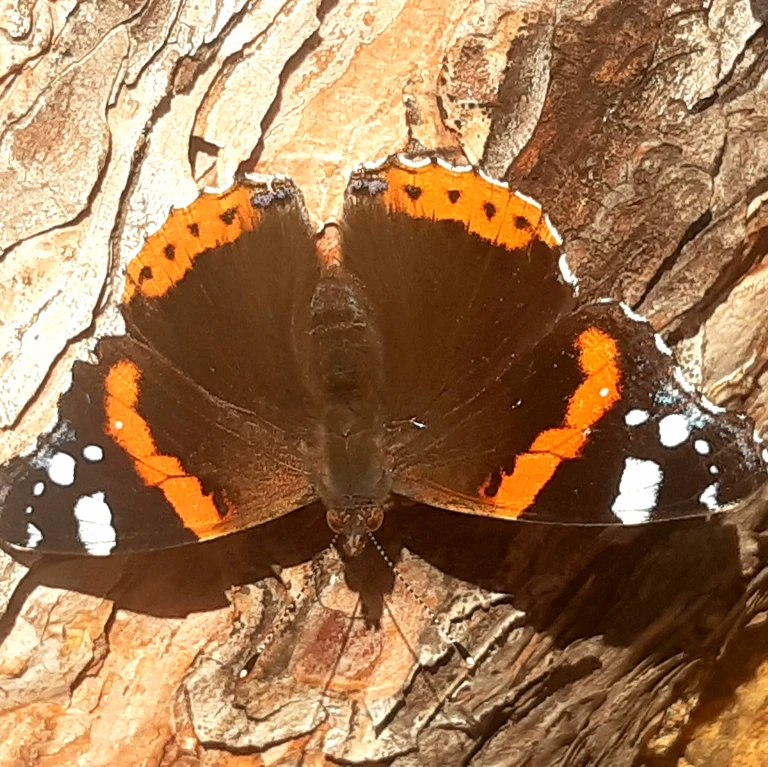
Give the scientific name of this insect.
Vanessa atalanta
